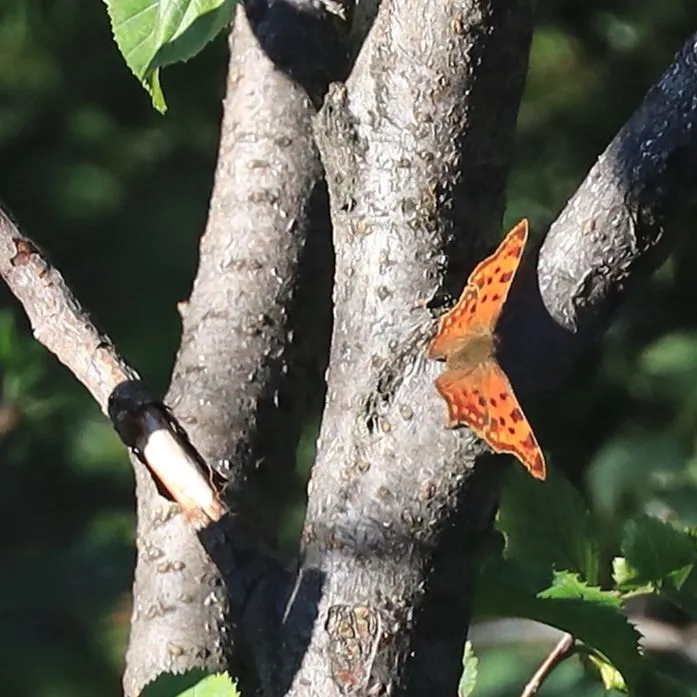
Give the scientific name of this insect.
Polygonia c-album
